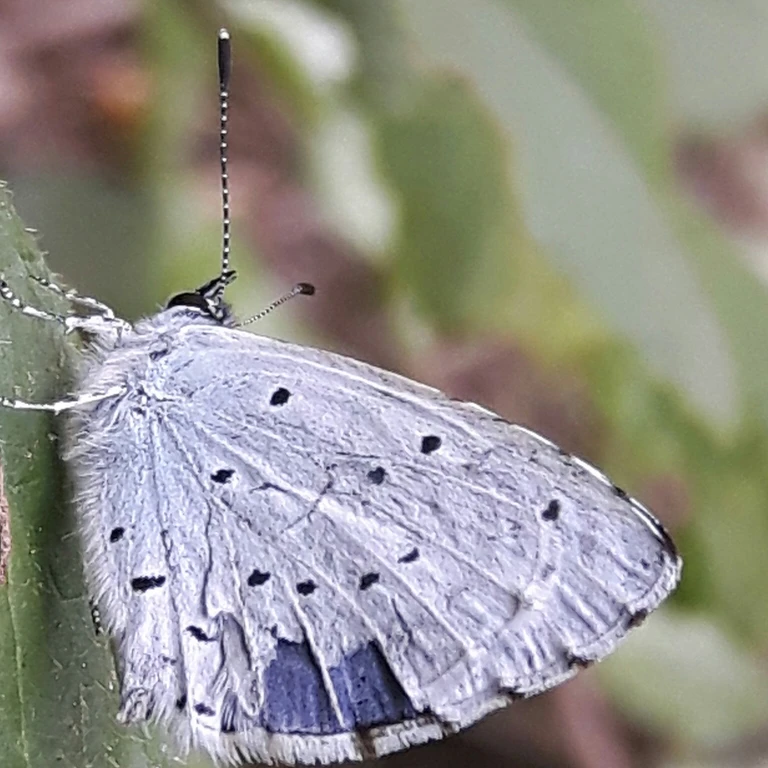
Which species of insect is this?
Celastrina argiolus
